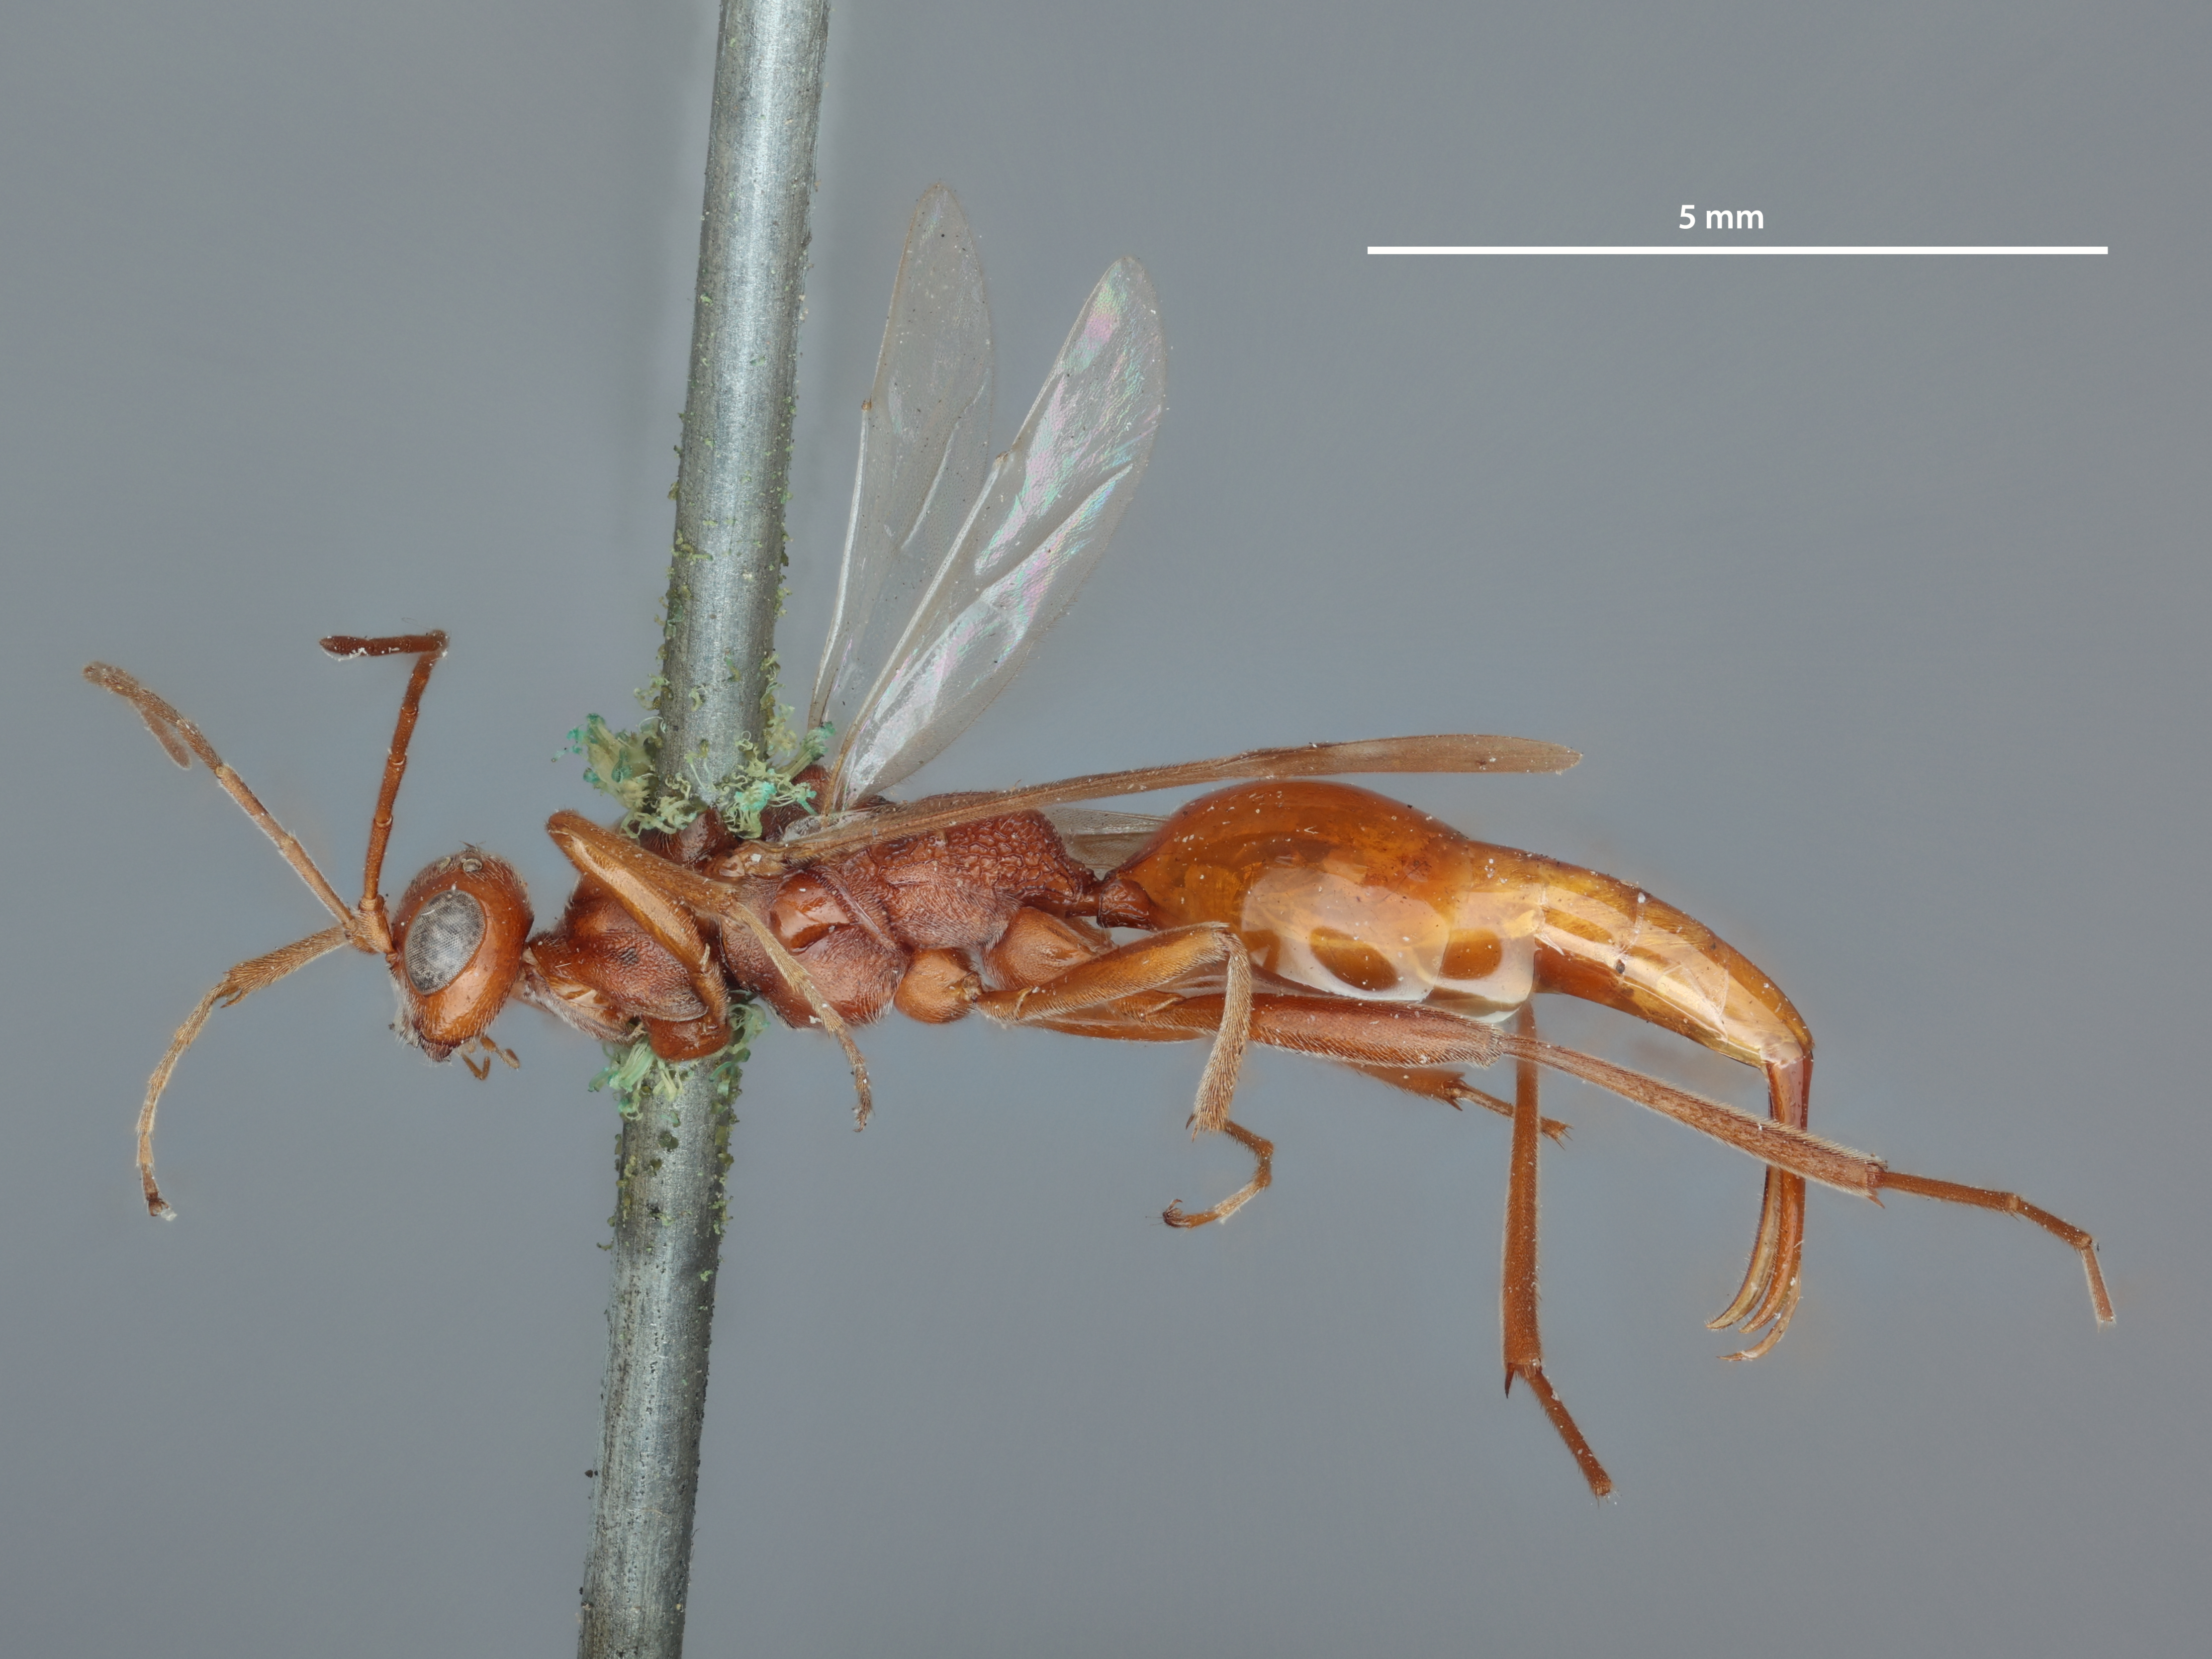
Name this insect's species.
Proctotrypes coloradicus
